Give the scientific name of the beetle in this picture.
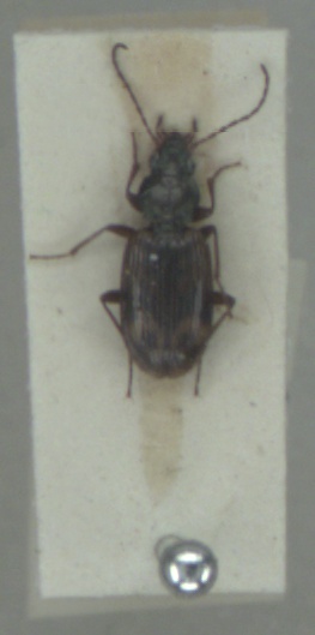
Bembidion dentellum
